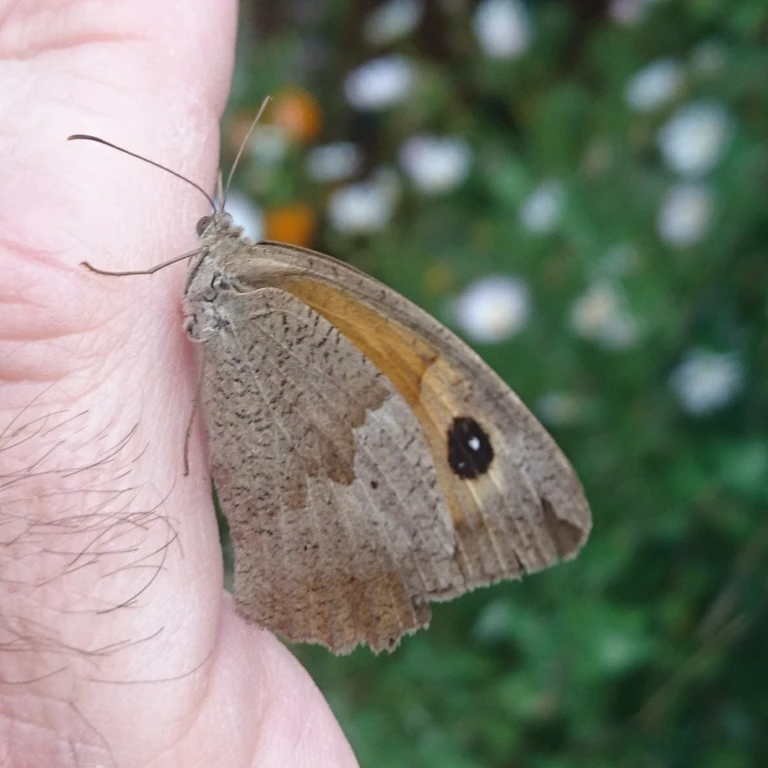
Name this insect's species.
Maniola jurtina
